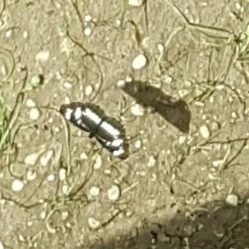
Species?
Neptis rivularis
